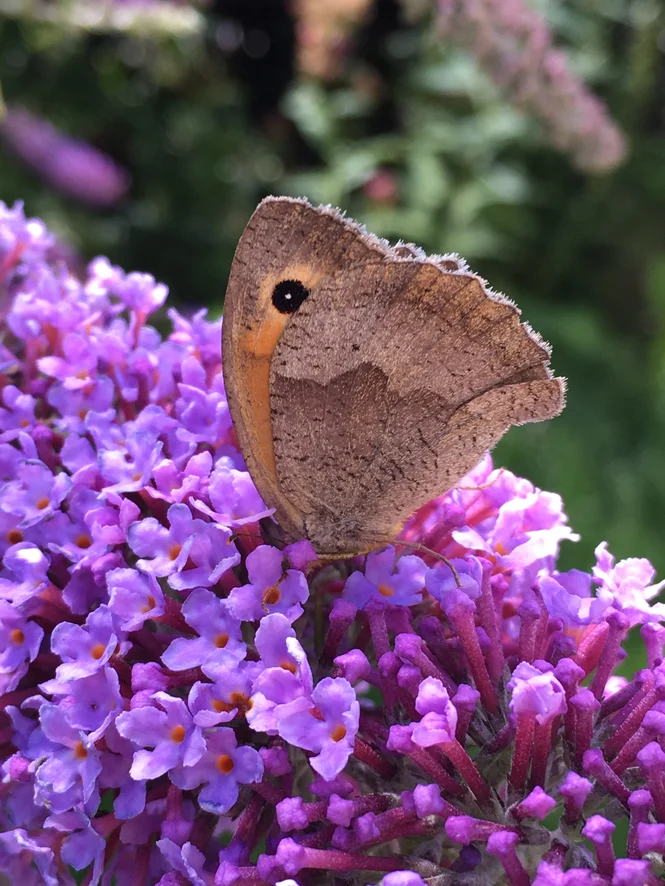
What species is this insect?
Maniola jurtina
